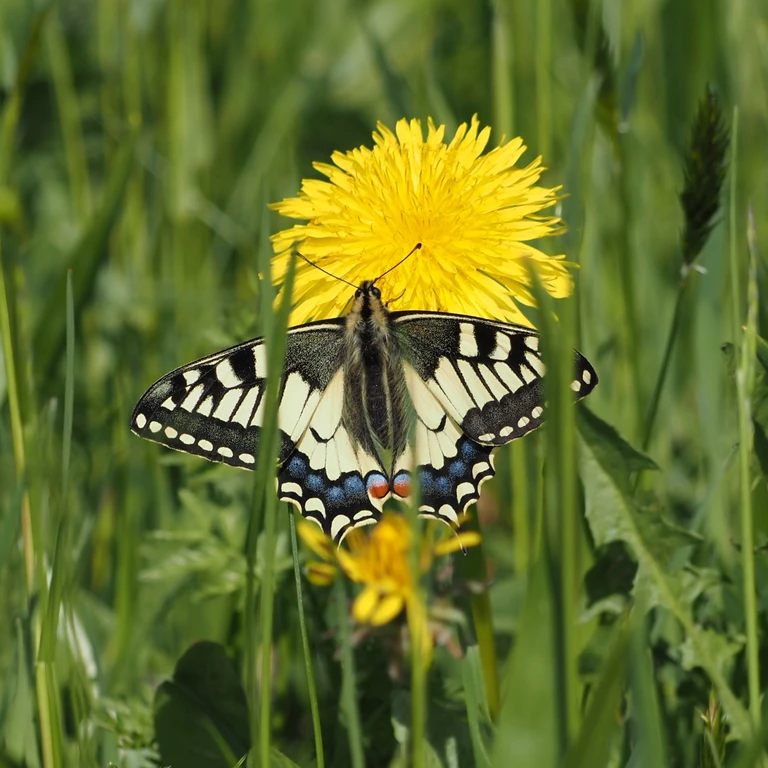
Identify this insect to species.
Papilio machaon
